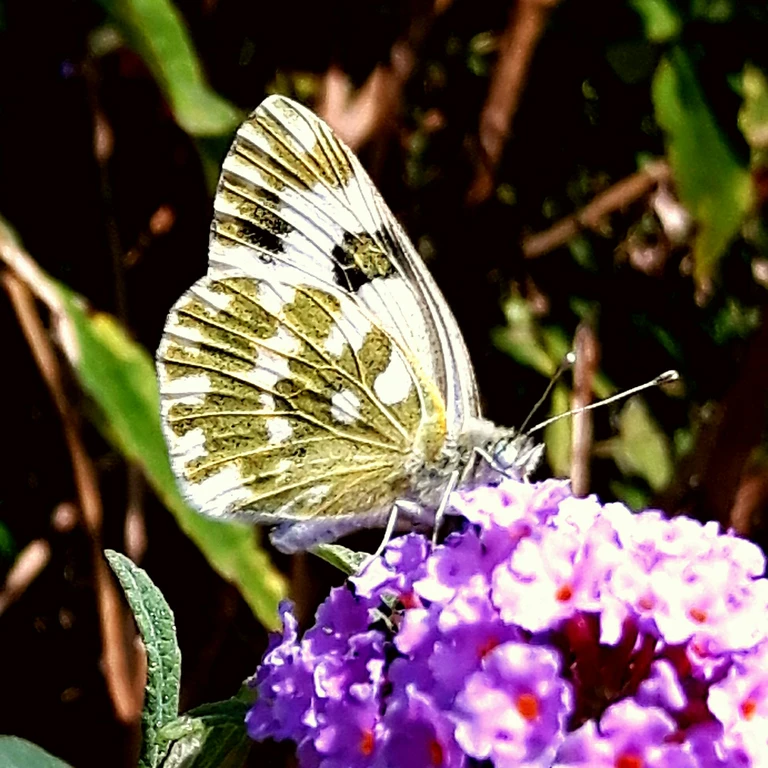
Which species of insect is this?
Pontia edusa
